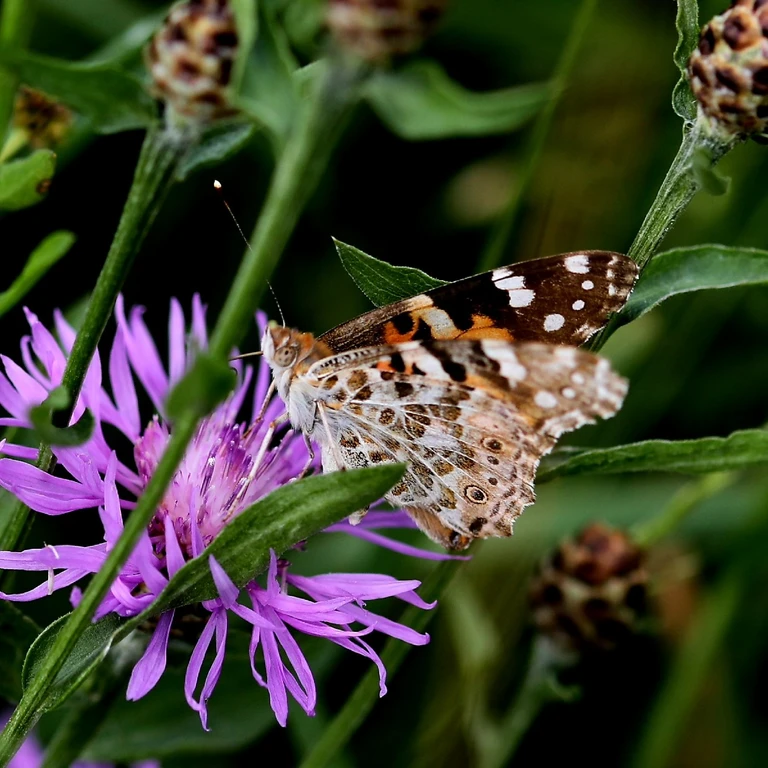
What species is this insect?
Vanessa cardui
